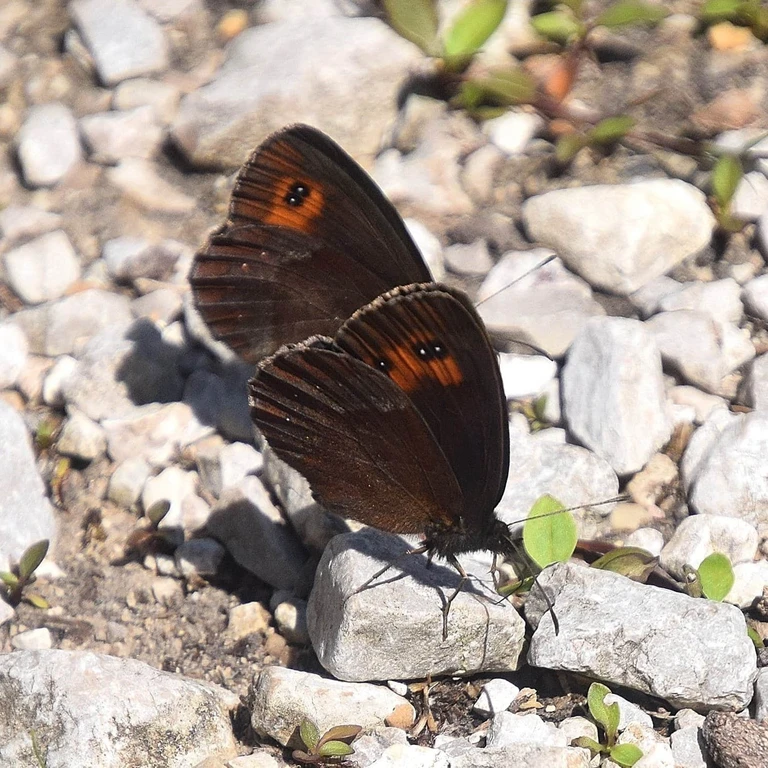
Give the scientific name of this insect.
Erebia aethiops
